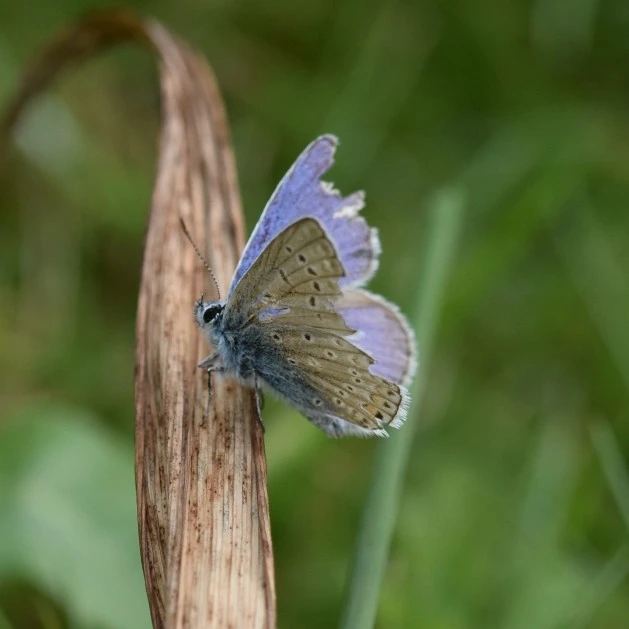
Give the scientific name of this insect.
Polyommatus icarus
